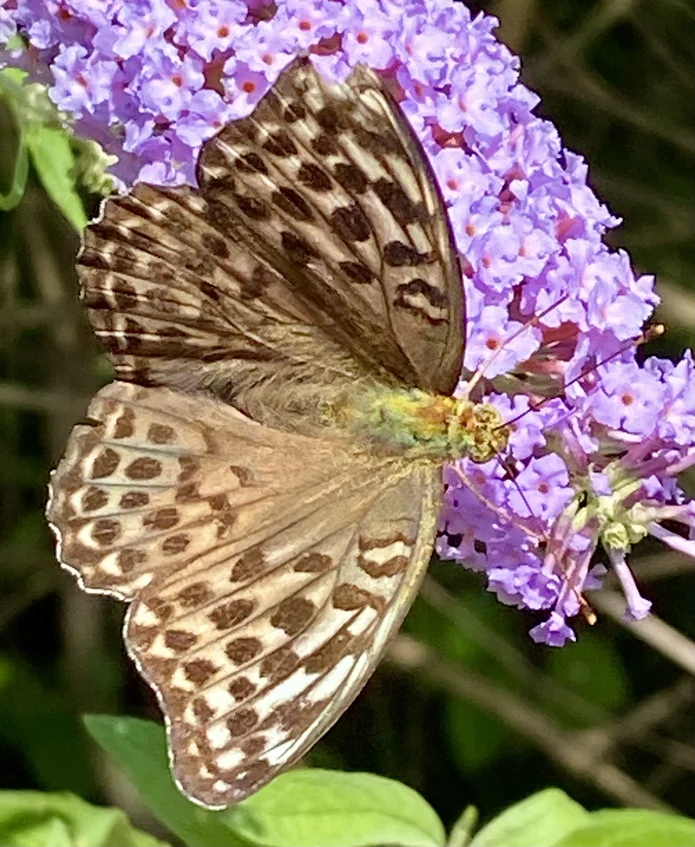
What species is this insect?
Argynnis paphia
